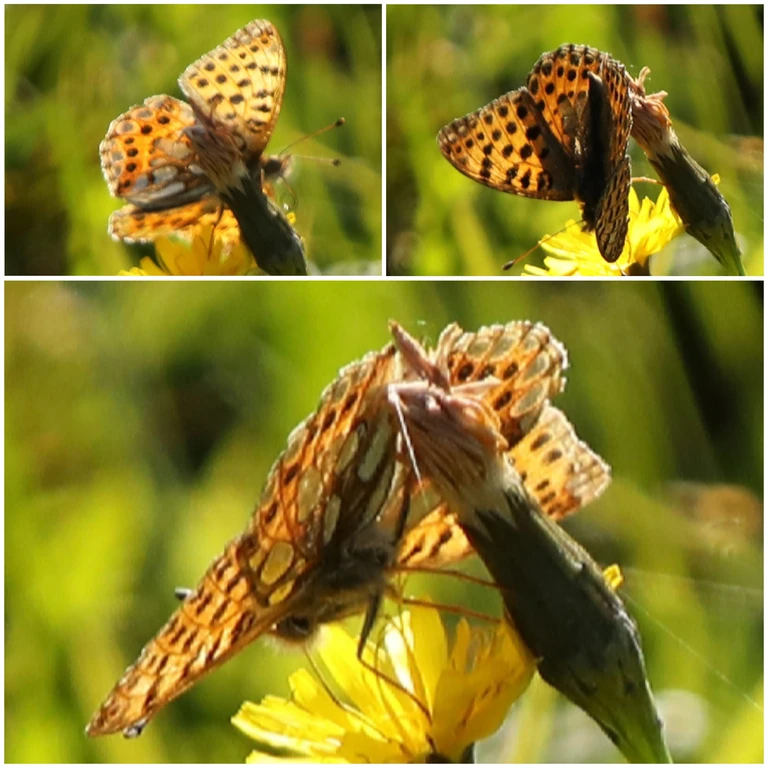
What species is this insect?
Issoria lathonia
